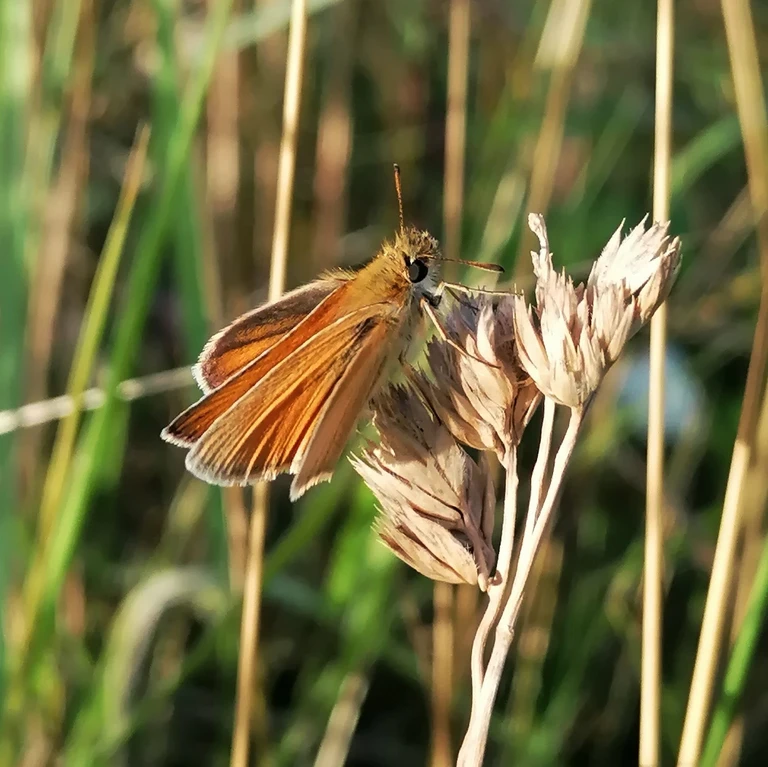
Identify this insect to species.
Thymelicus lineola
